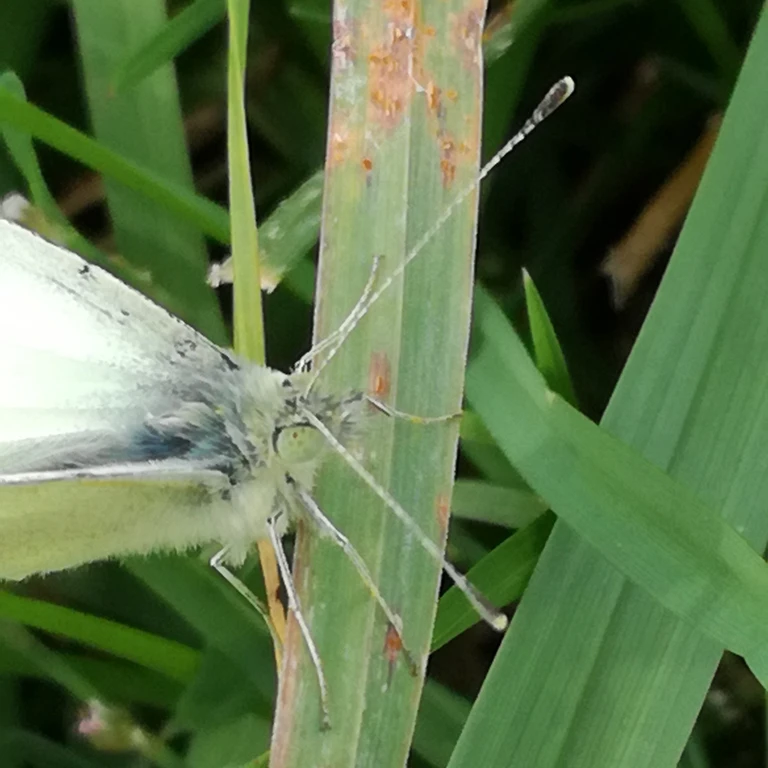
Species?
Pieris rapae
